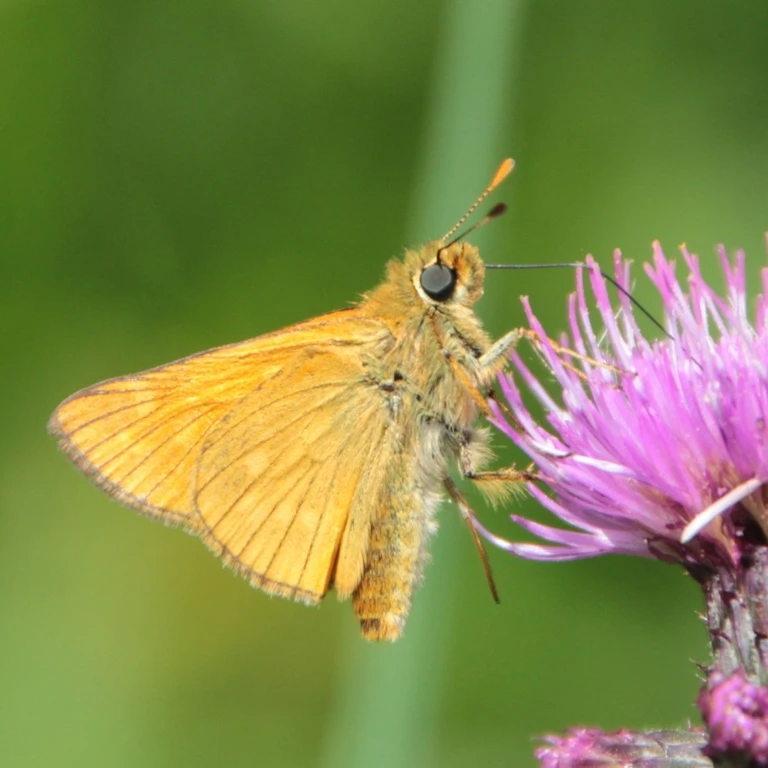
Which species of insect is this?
Ochlodes sylvanus (also Ochlodes venata)
